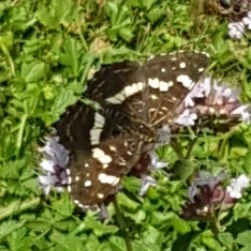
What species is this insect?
Araschnia levana
